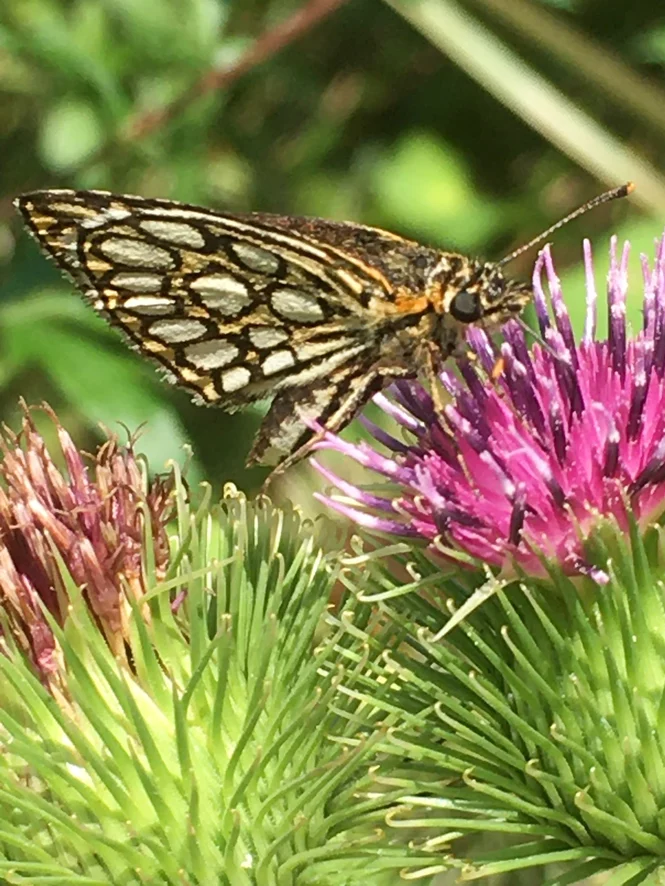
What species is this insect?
Heteropterus morpheus
